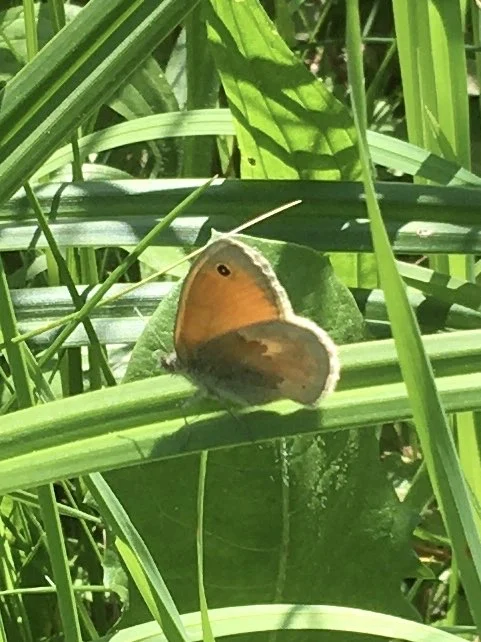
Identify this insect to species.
Coenonympha pamphilus
